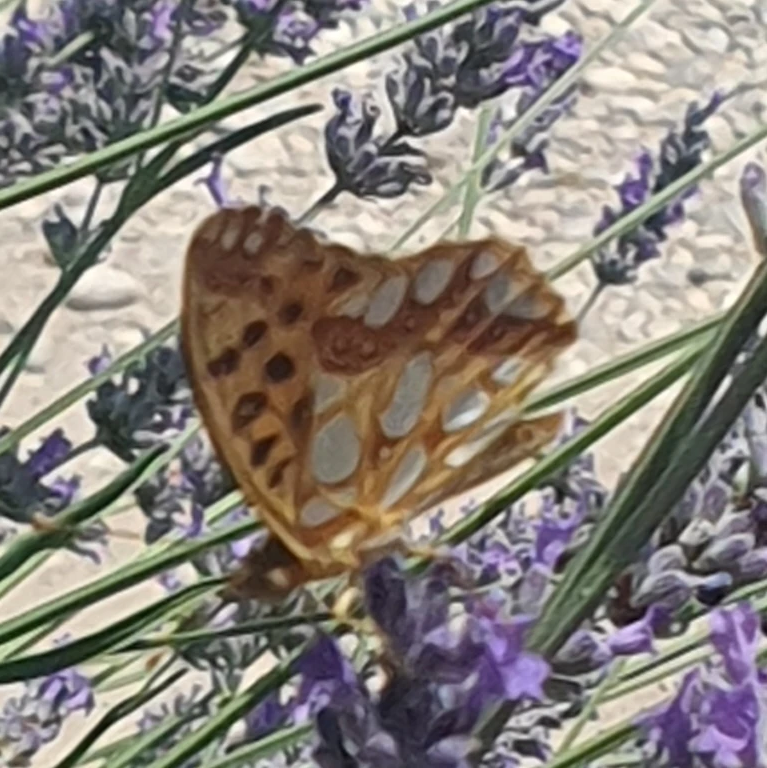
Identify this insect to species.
Issoria lathonia
